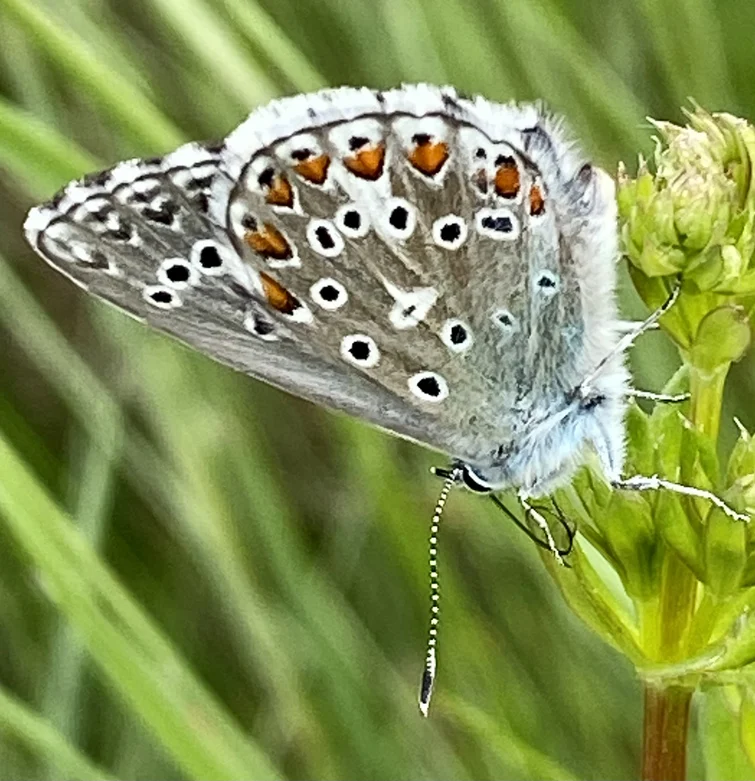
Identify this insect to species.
Lysandra bellargus
